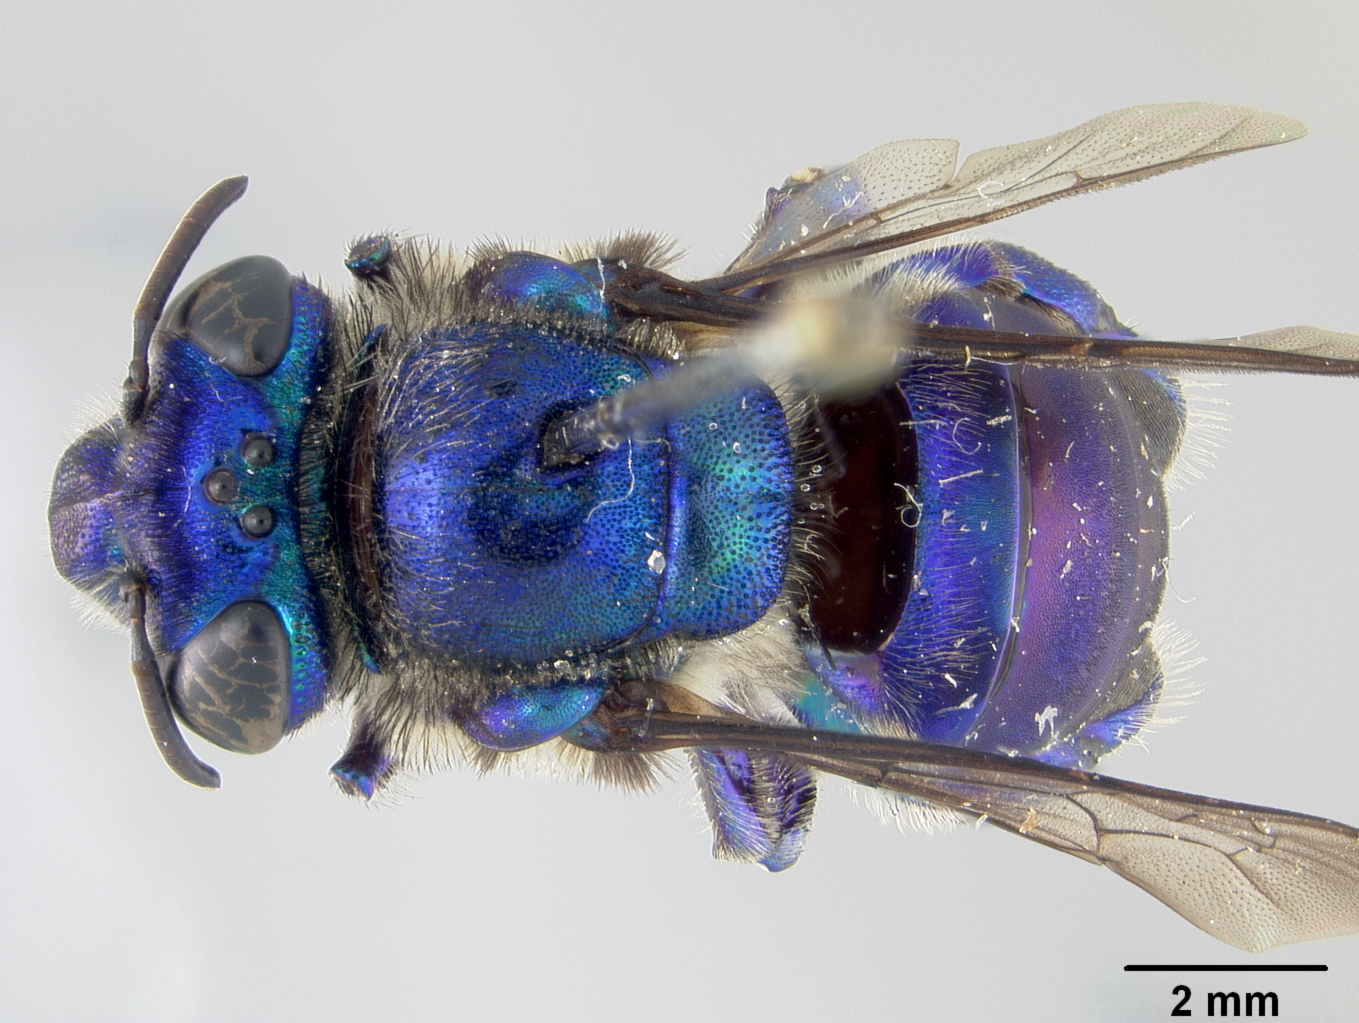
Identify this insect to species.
Euglossa cybelia
